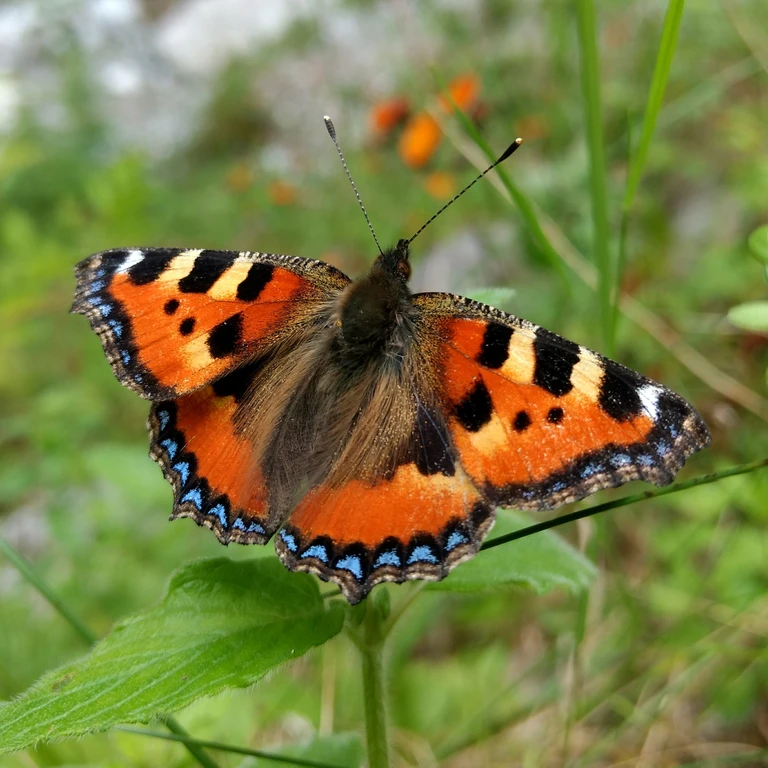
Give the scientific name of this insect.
Aglais urticae
